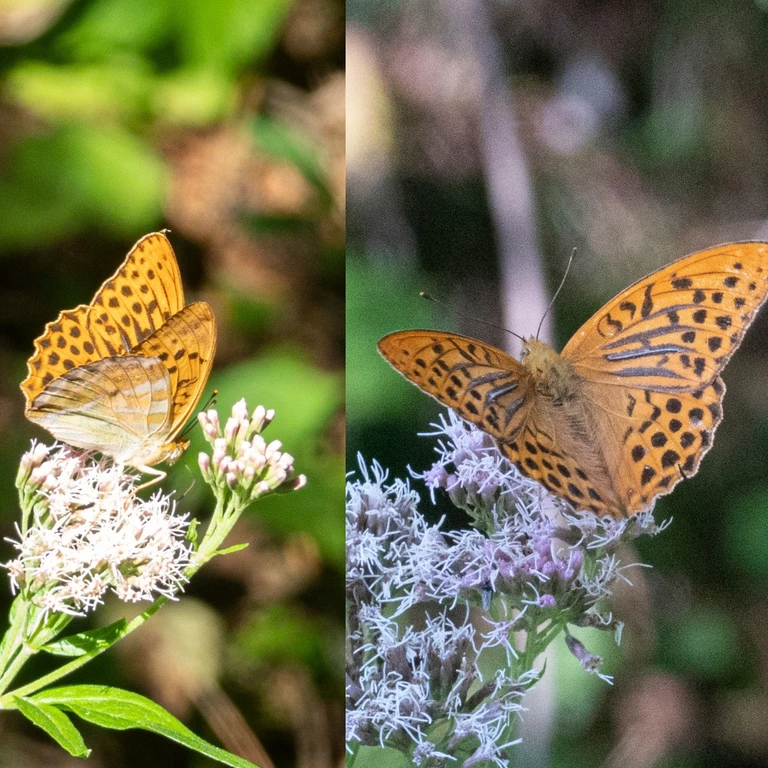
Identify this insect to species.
Argynnis paphia
